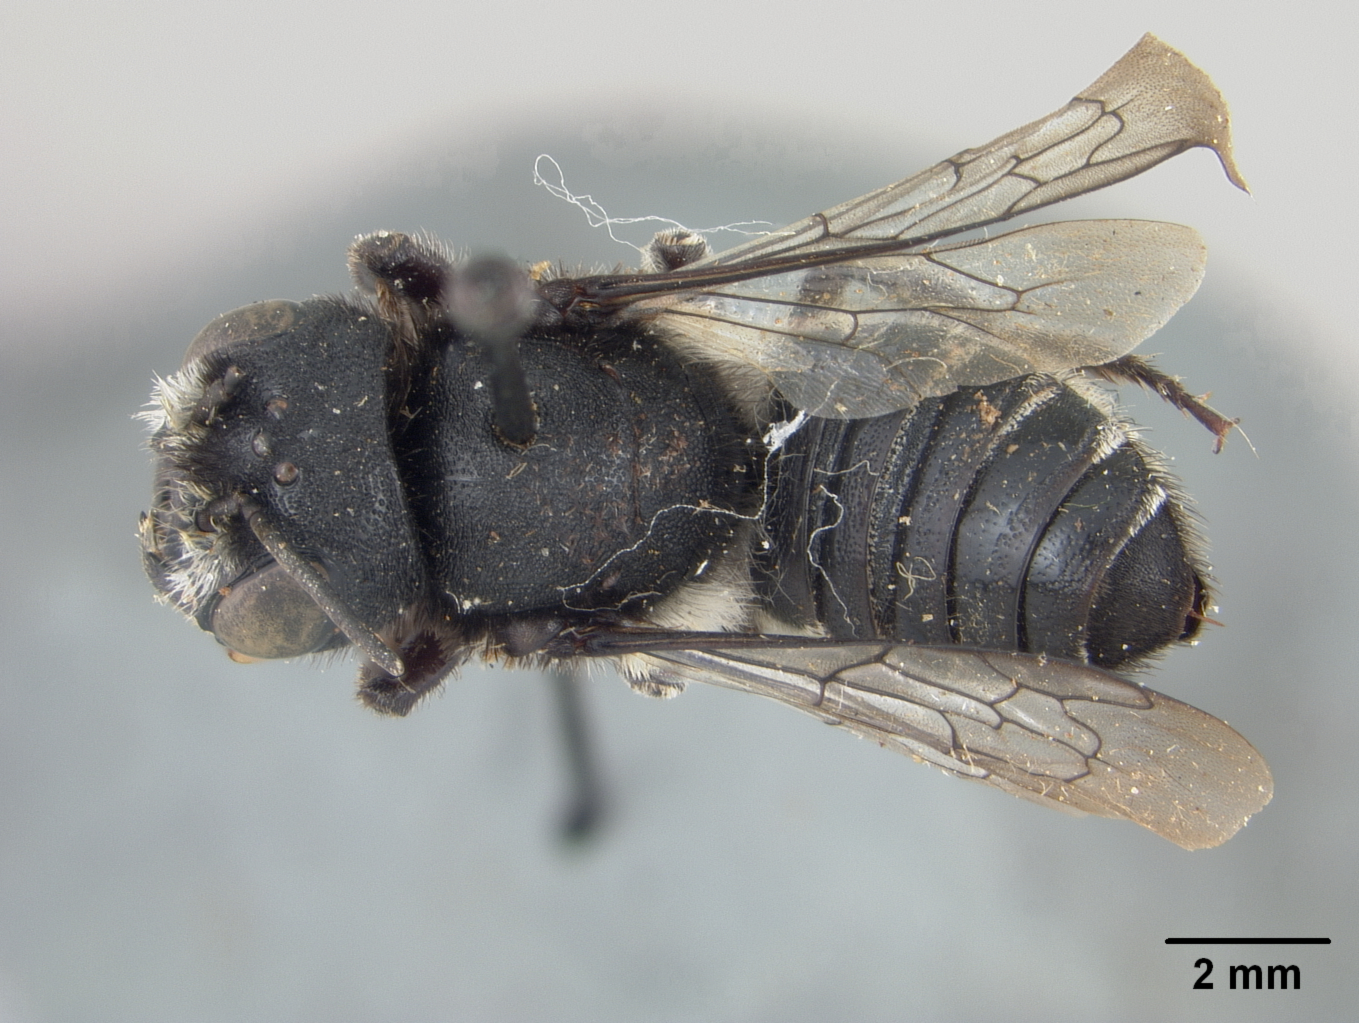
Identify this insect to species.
Megachile arcuata
